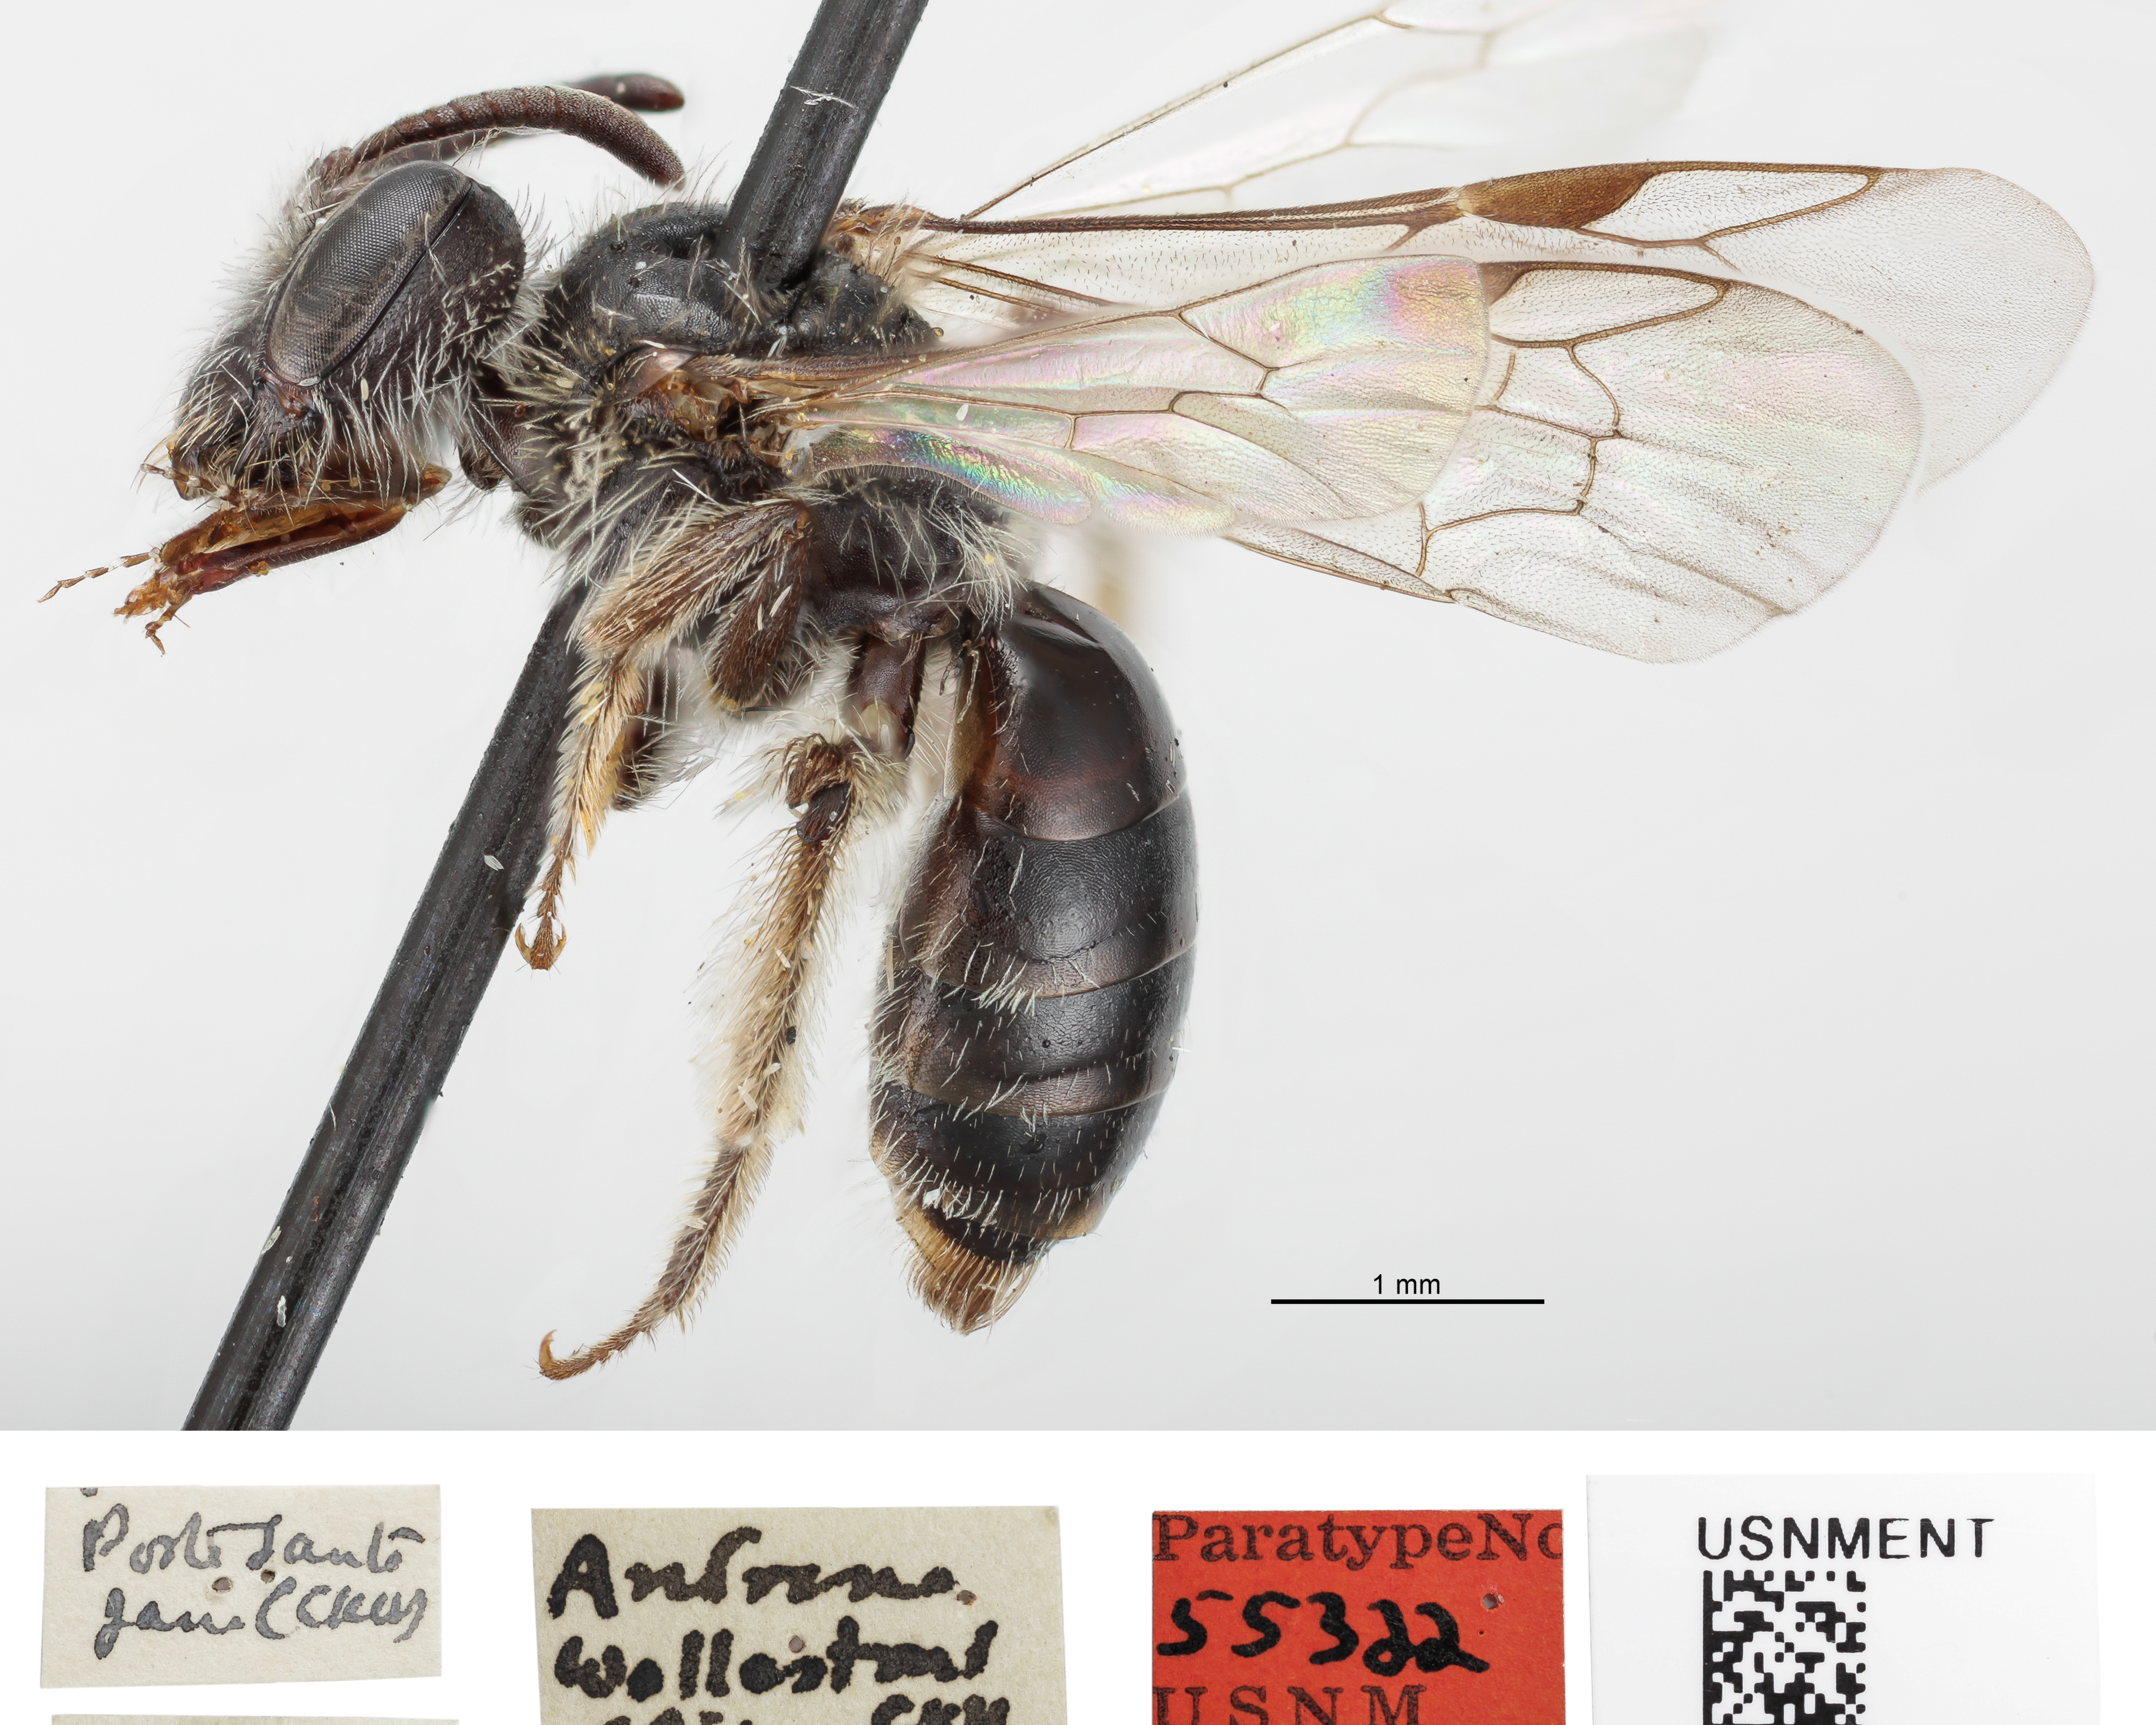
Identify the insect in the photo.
Andrena wollastoni
